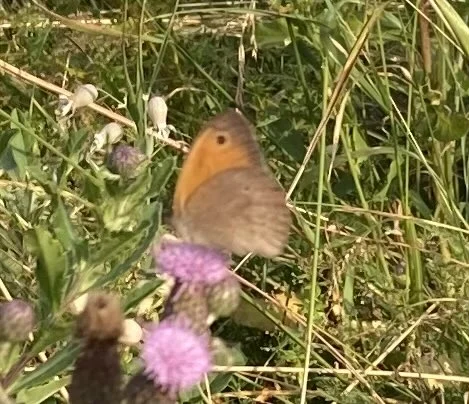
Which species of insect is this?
Maniola jurtina
